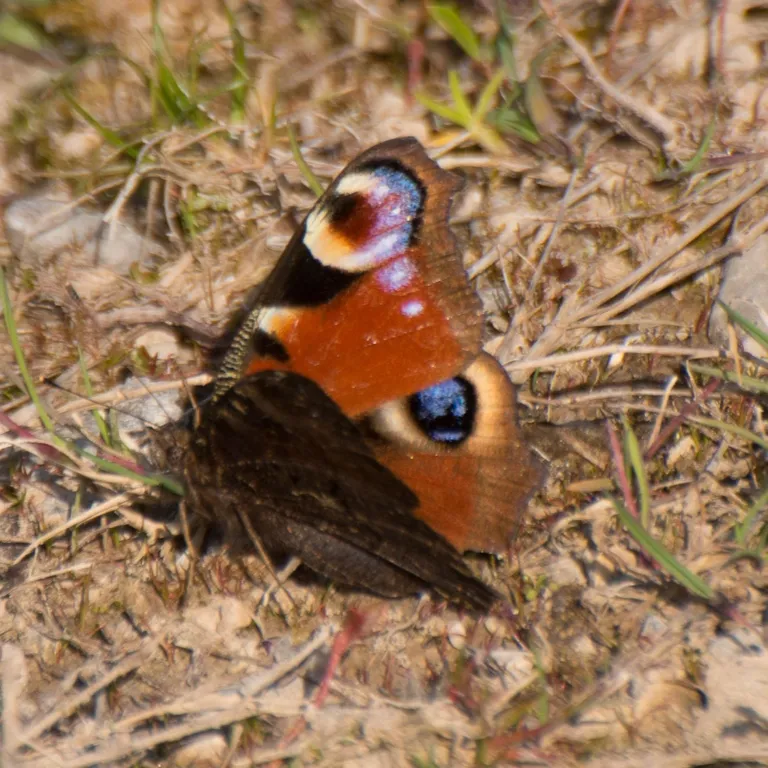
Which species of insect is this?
Aglais io
